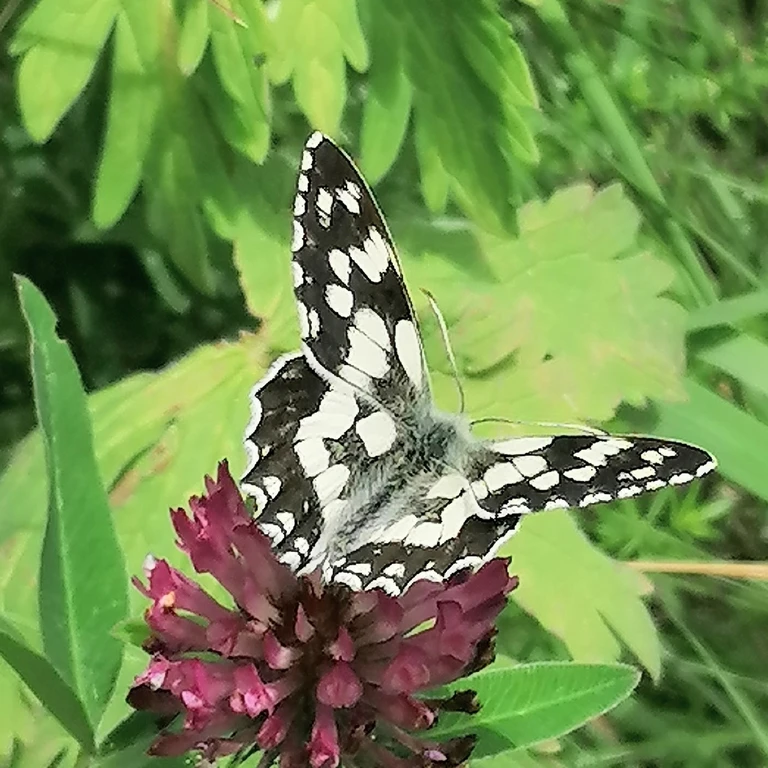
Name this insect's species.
Melanargia galathea
